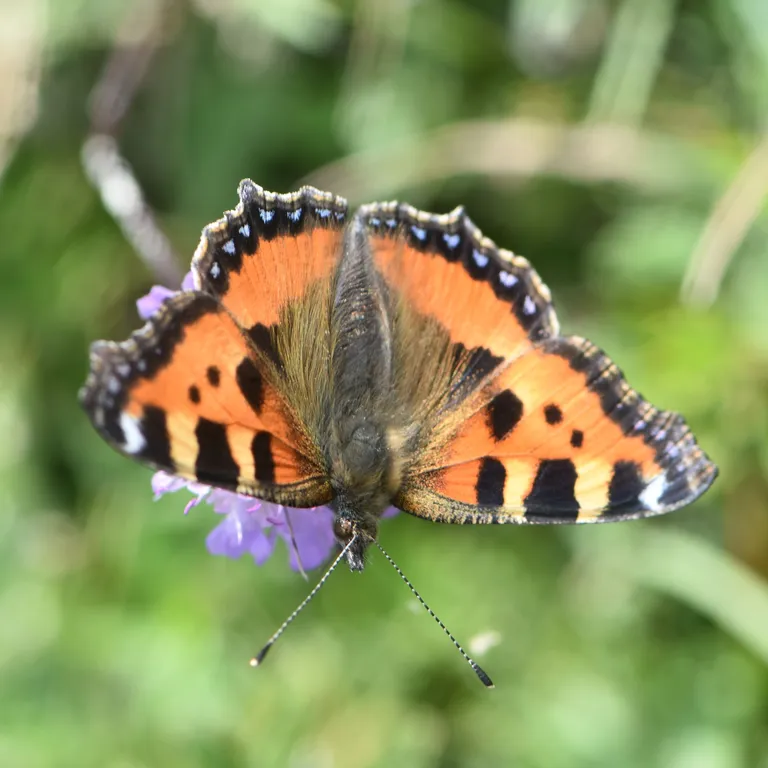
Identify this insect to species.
Aglais urticae
